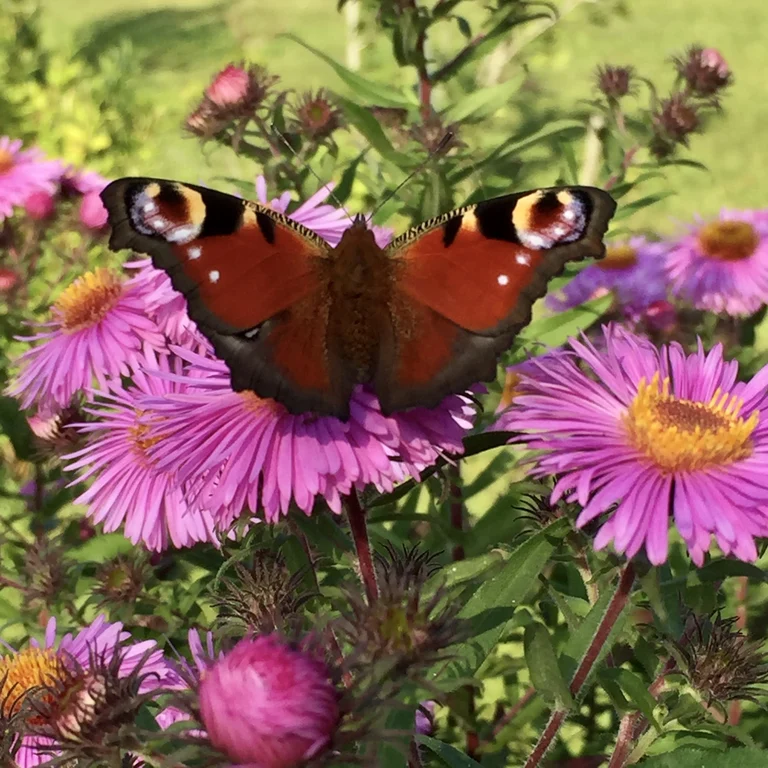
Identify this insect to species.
Aglais io
